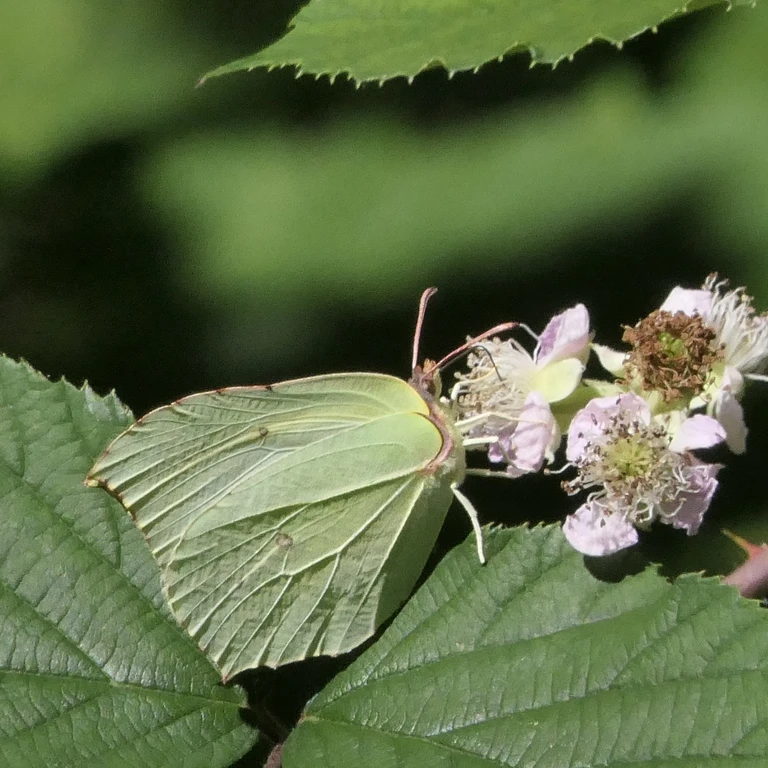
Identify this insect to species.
Gonepteryx rhamni
